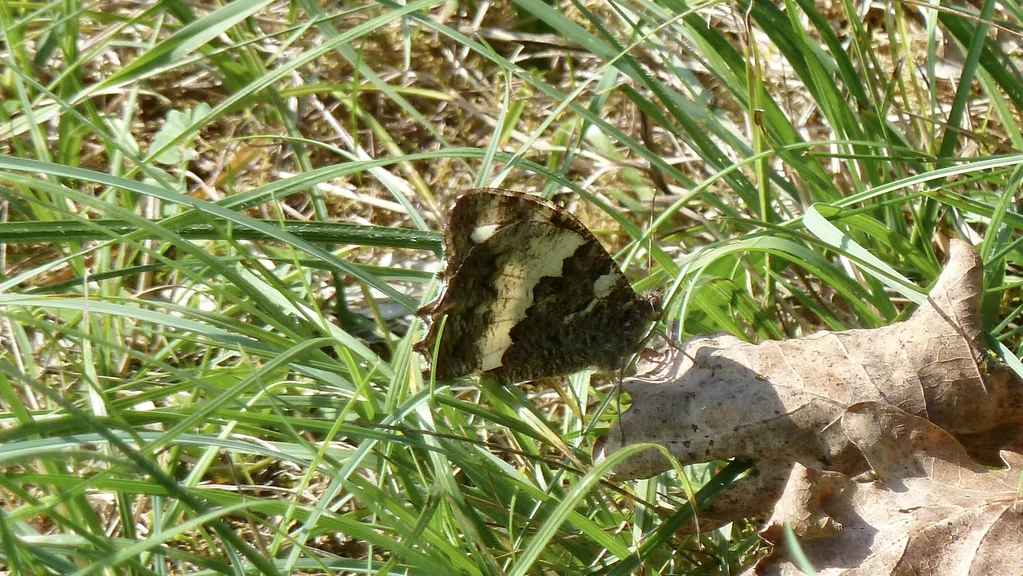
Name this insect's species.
Brintesia circe
